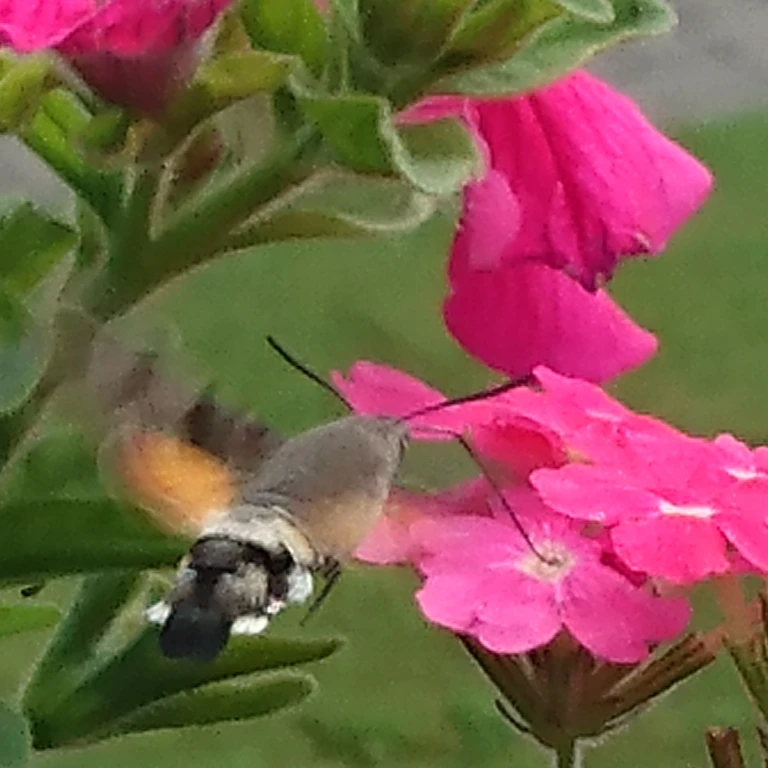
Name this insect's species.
Macroglossum stellatarum
